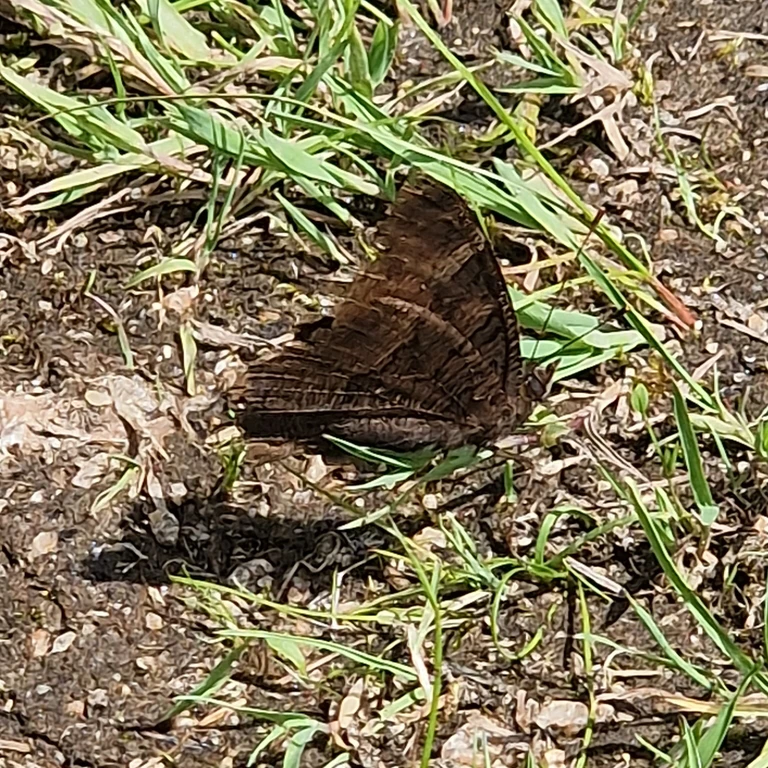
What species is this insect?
Aglais io
